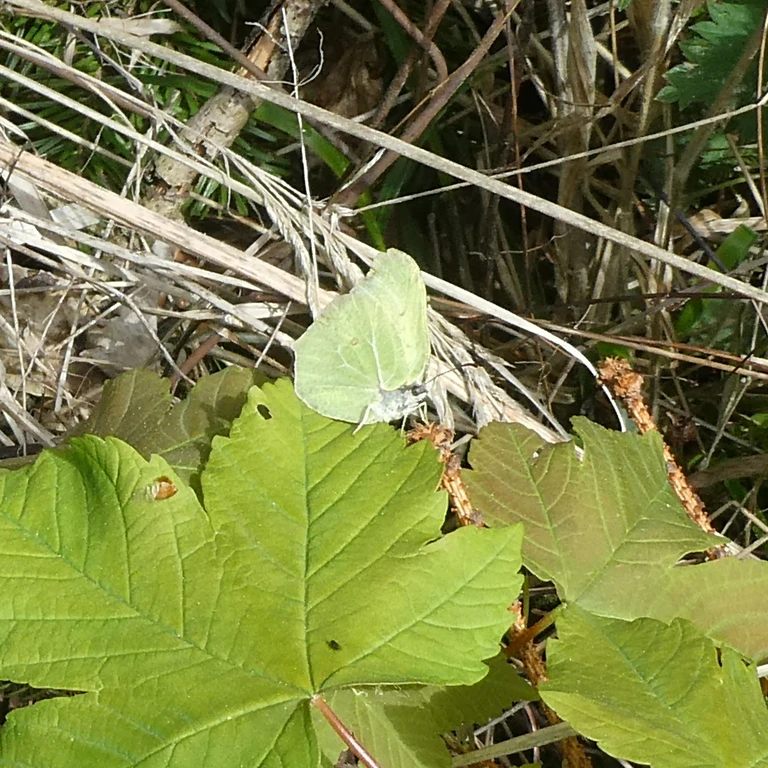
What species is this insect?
Gonepteryx rhamni
